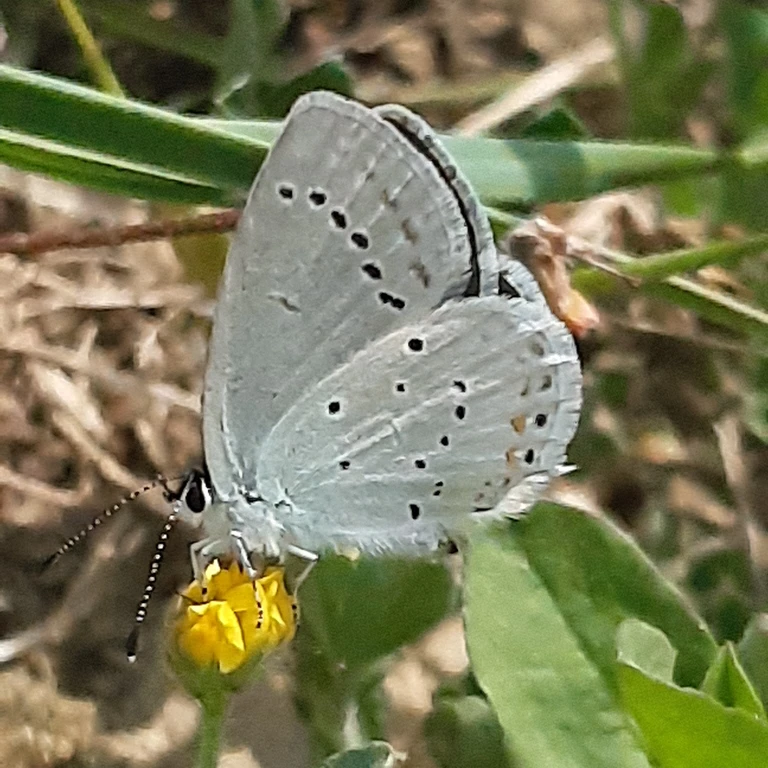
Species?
Cupido argiades (also Elkalyce argiades)
